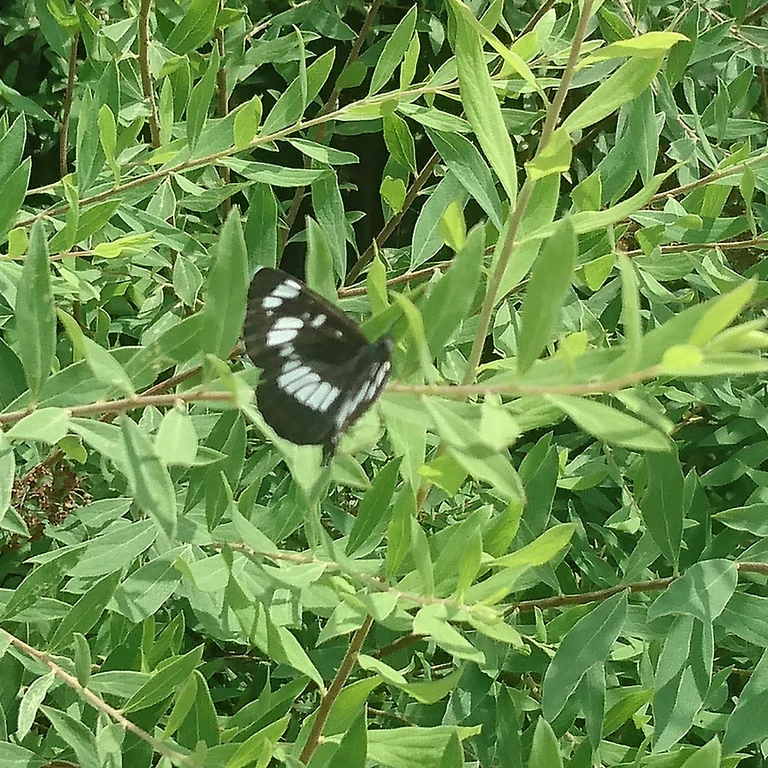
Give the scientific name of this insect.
Neptis rivularis
